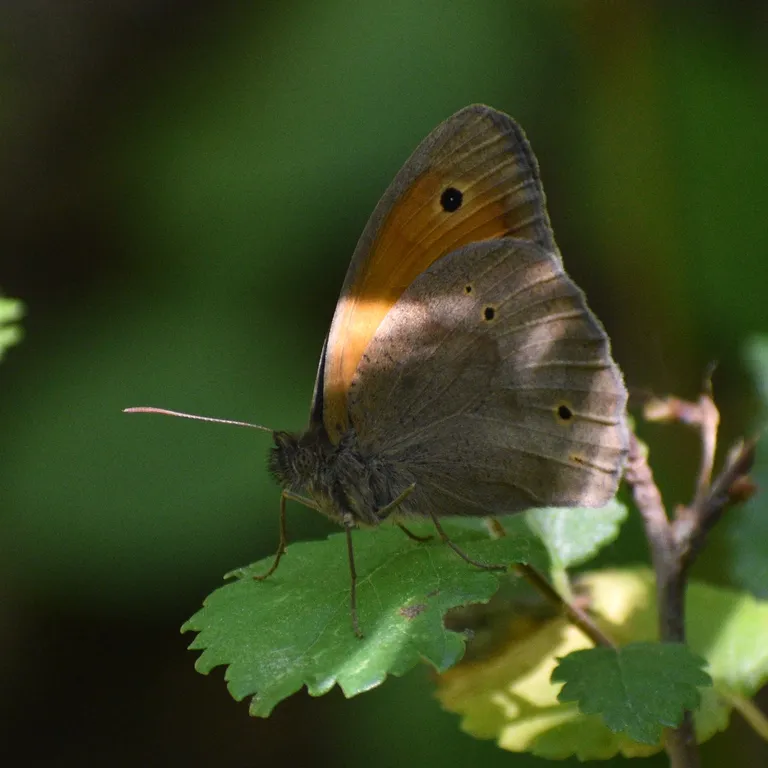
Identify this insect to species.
Maniola jurtina
